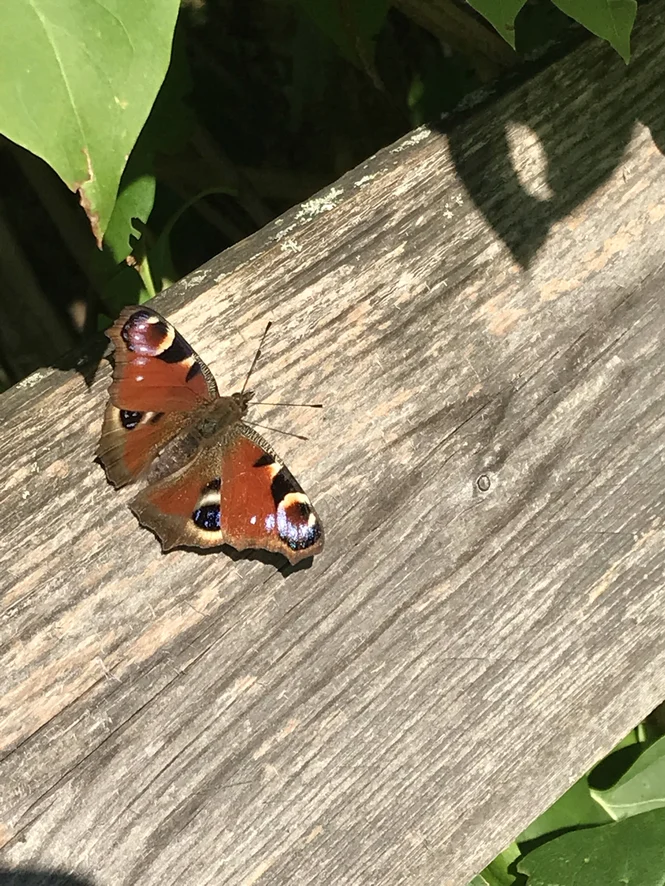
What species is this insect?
Aglais io
